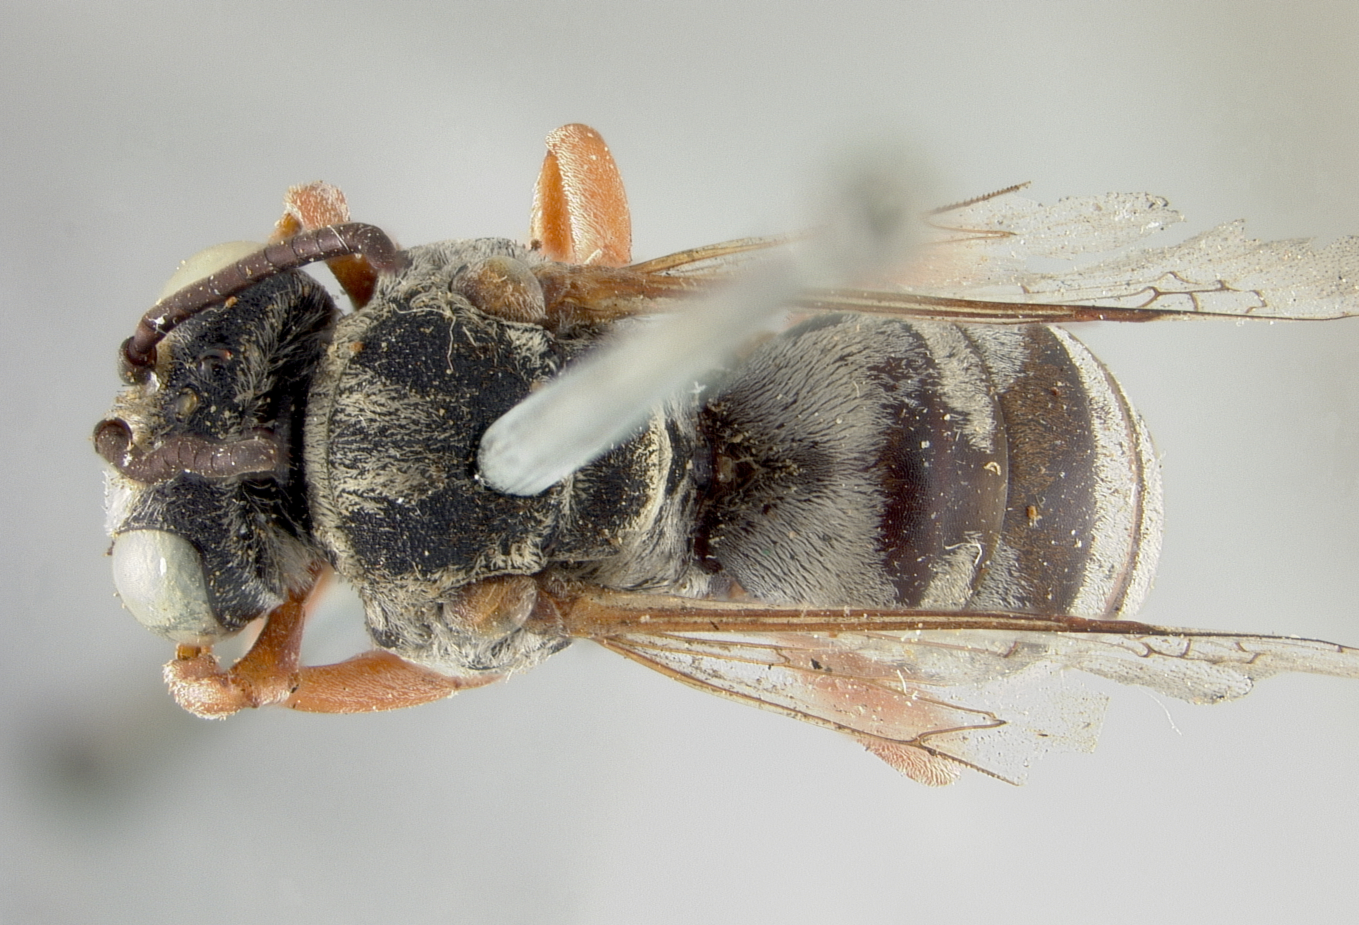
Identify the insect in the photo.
Triepeolus isocomae
